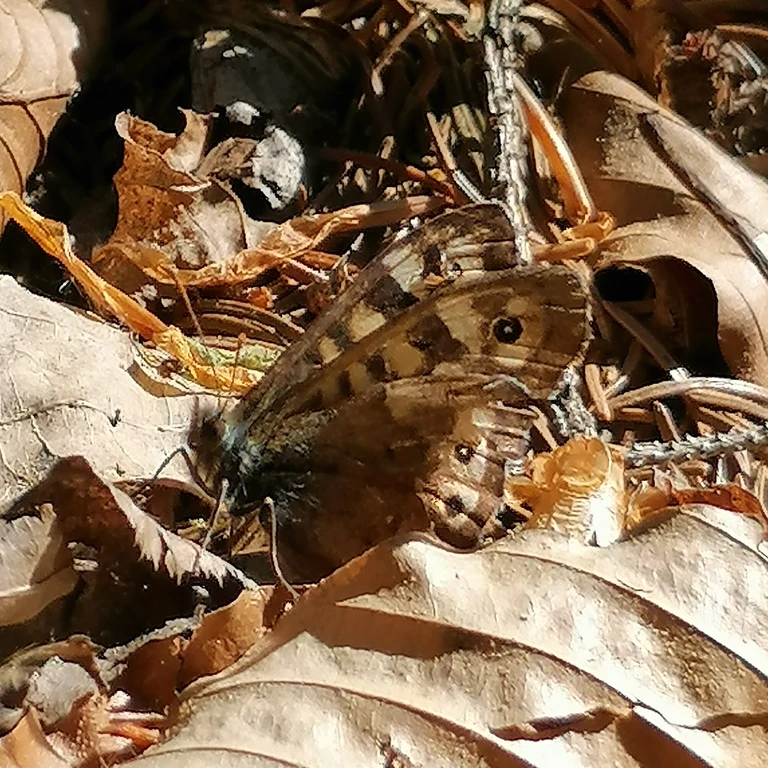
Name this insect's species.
Pararge aegeria
